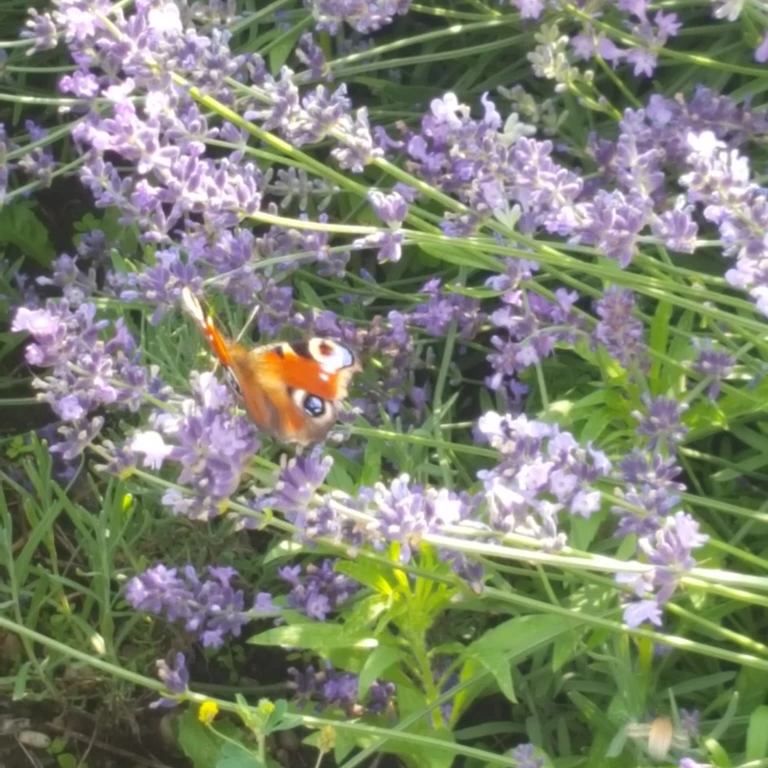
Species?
Aglais io
